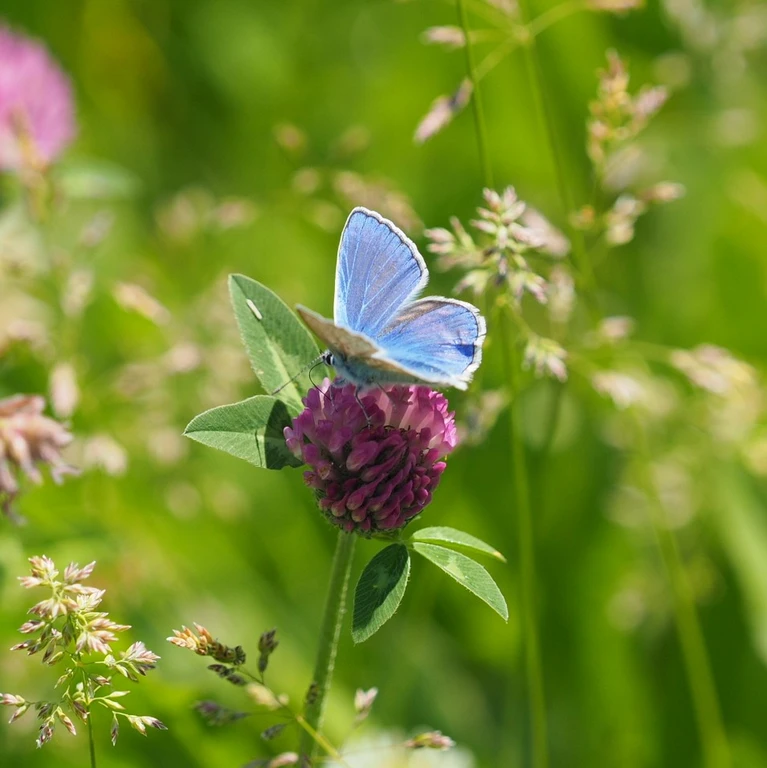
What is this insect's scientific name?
Polyommatus icarus
